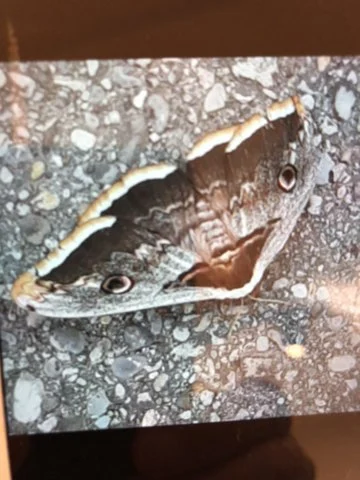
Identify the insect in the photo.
Saturnia pyri
